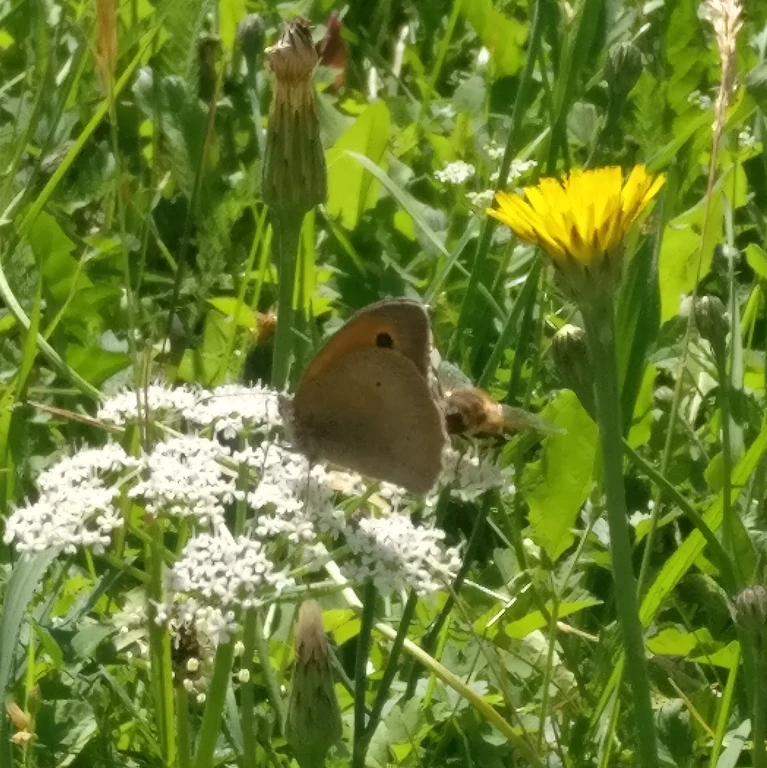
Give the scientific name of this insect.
Maniola jurtina
